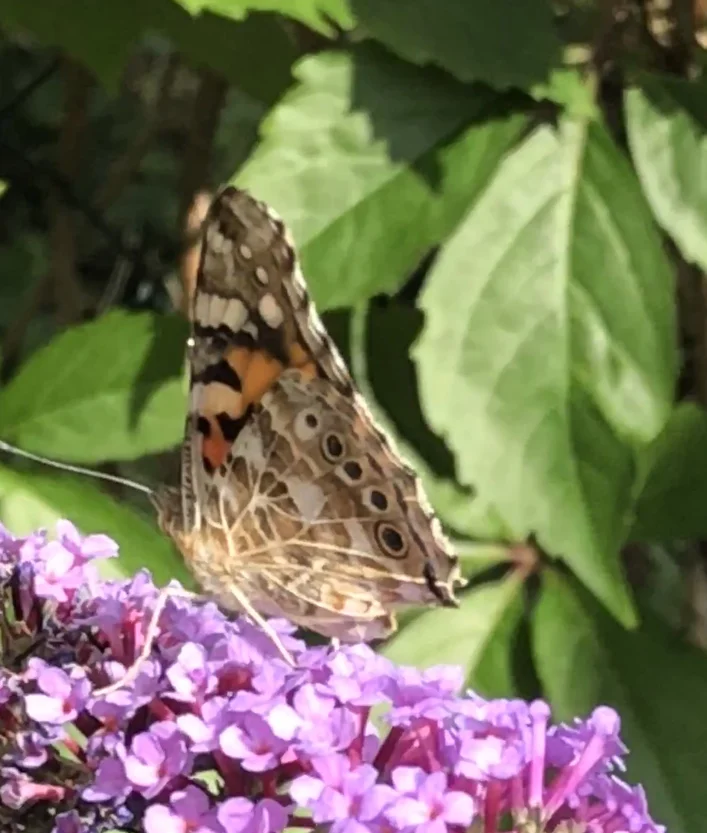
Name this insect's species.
Vanessa cardui
